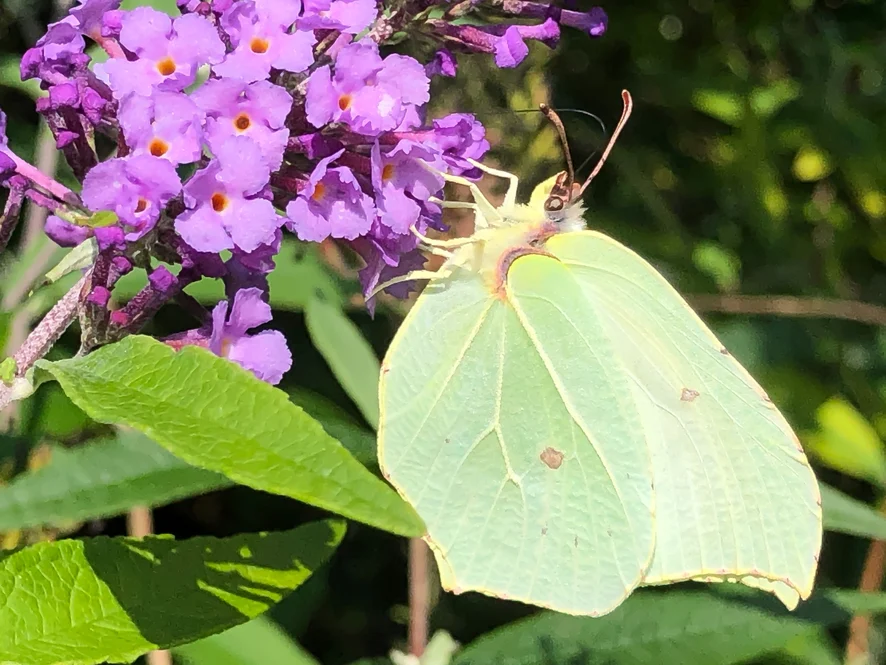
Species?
Gonepteryx rhamni
